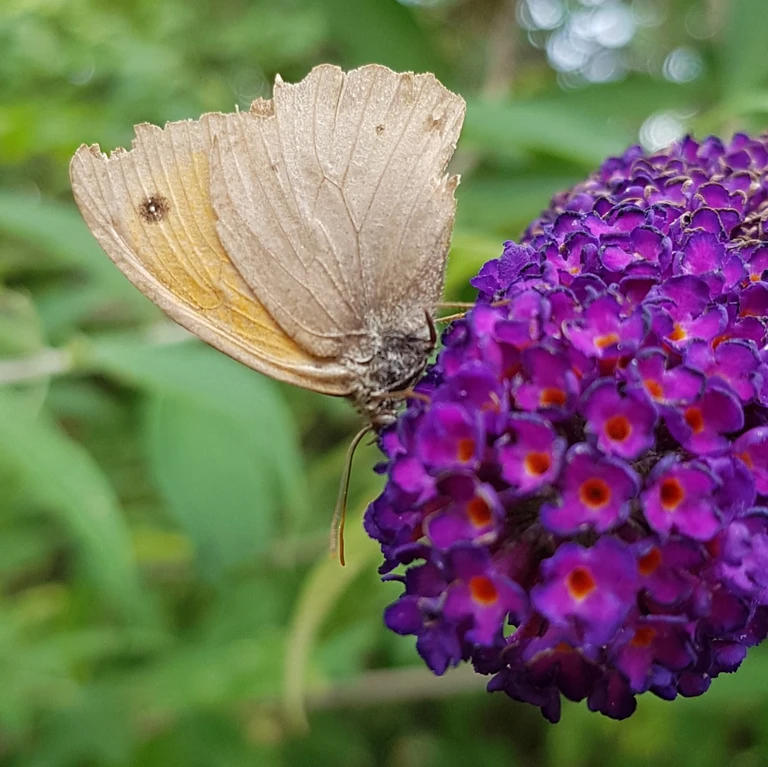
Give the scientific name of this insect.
Maniola jurtina
